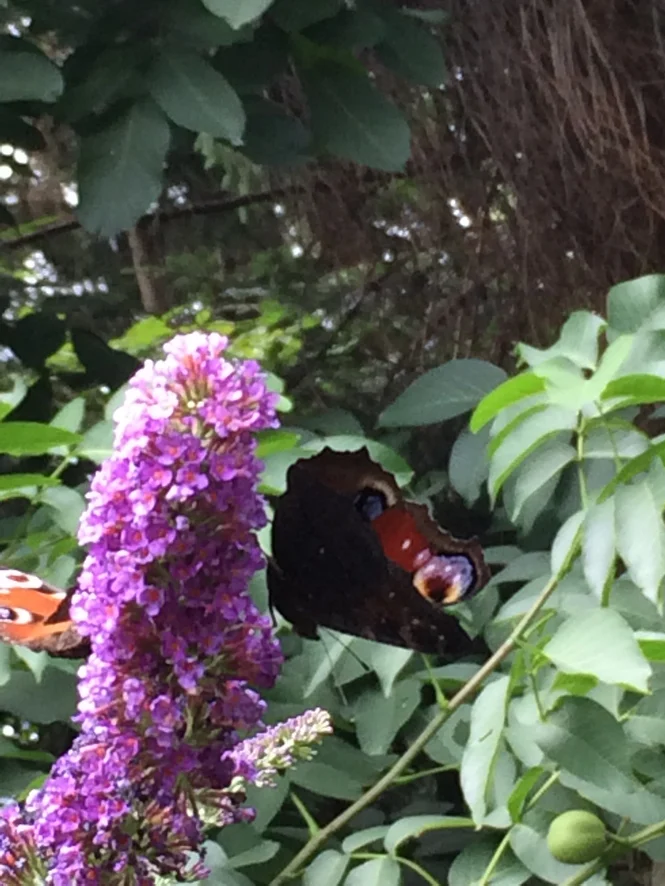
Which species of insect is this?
Aglais io
